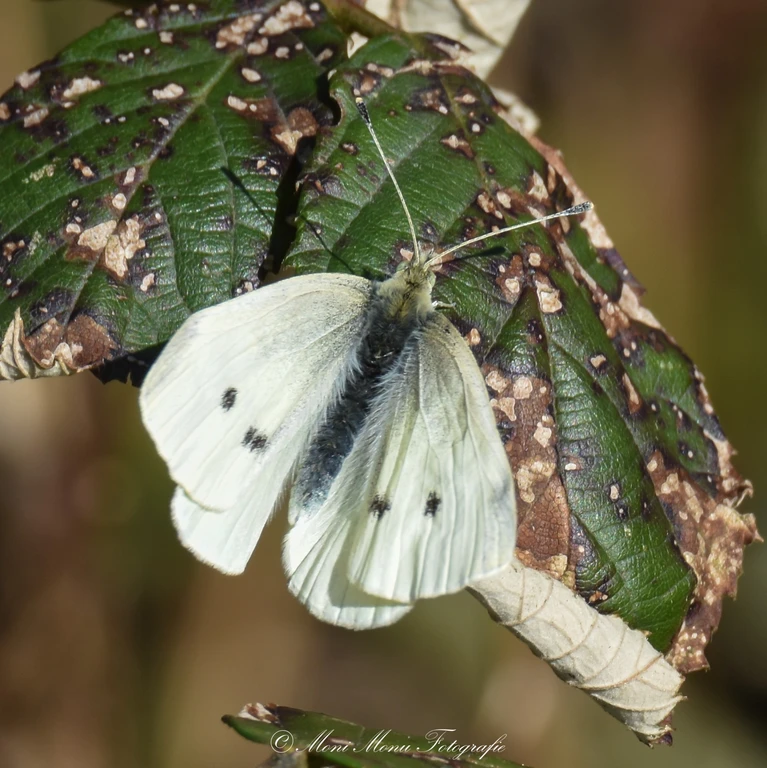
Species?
Pieris rapae
